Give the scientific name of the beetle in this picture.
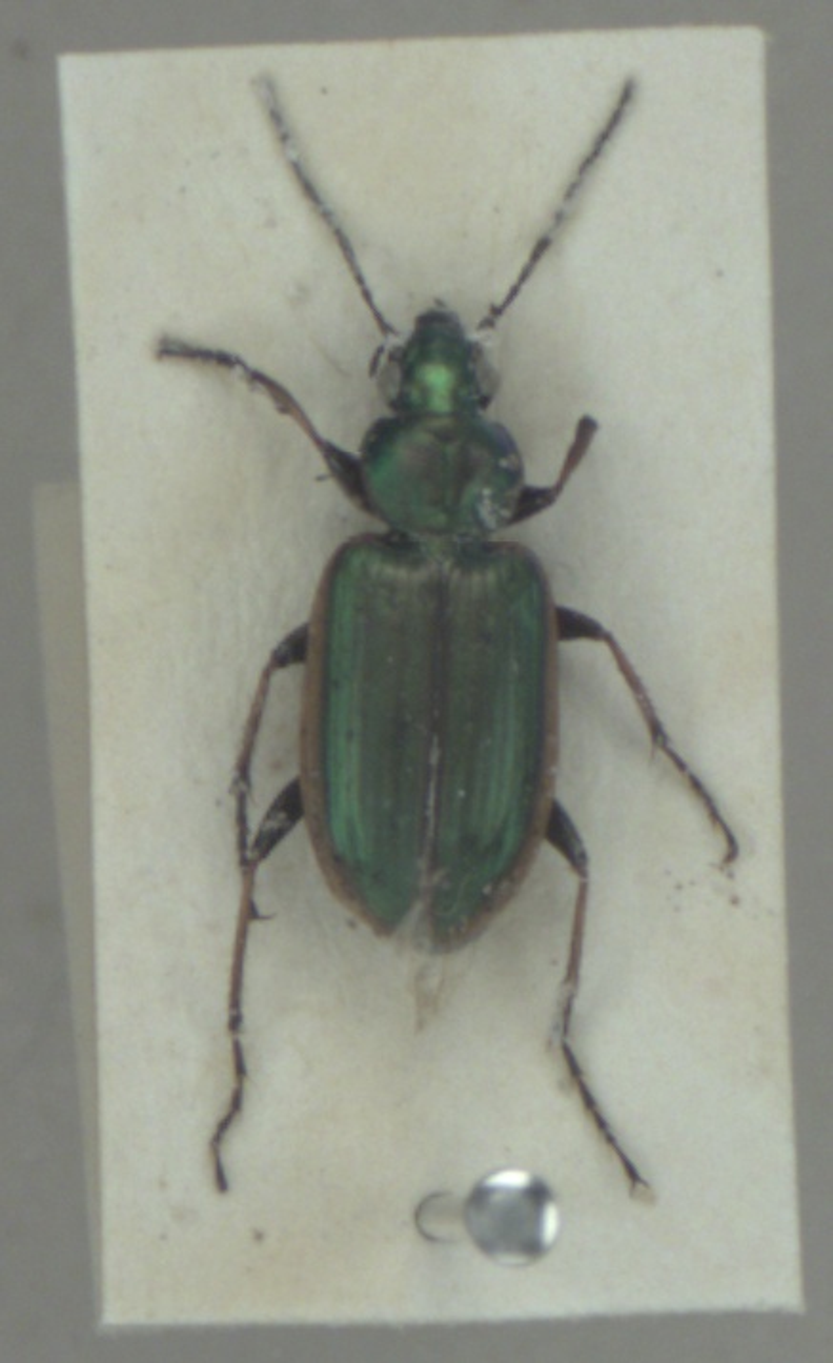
Agonum marginatum
